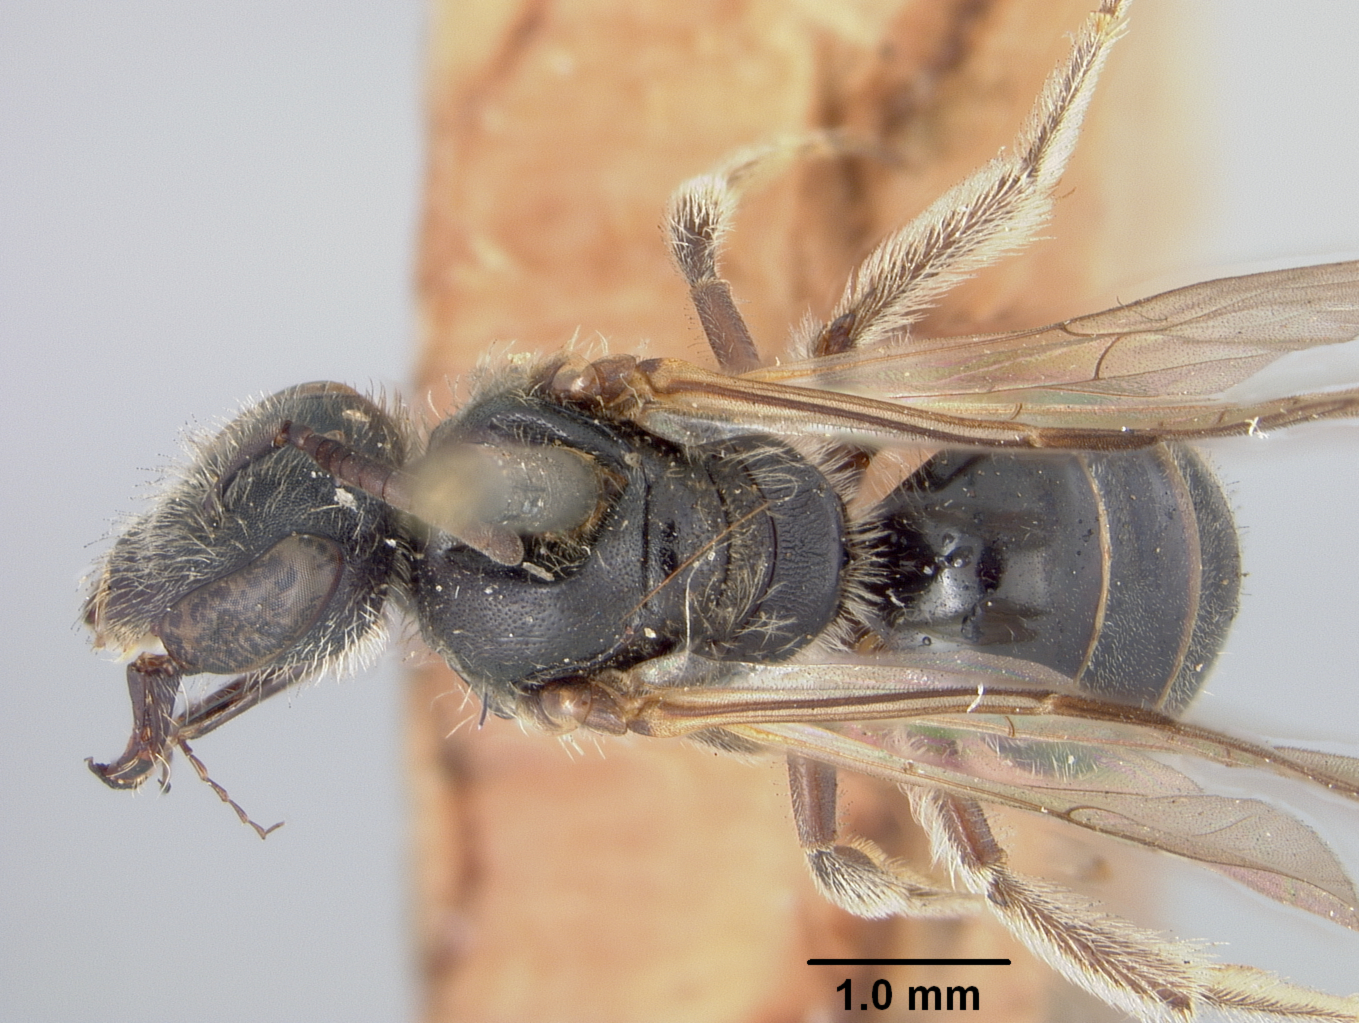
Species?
Halictus matianensis
